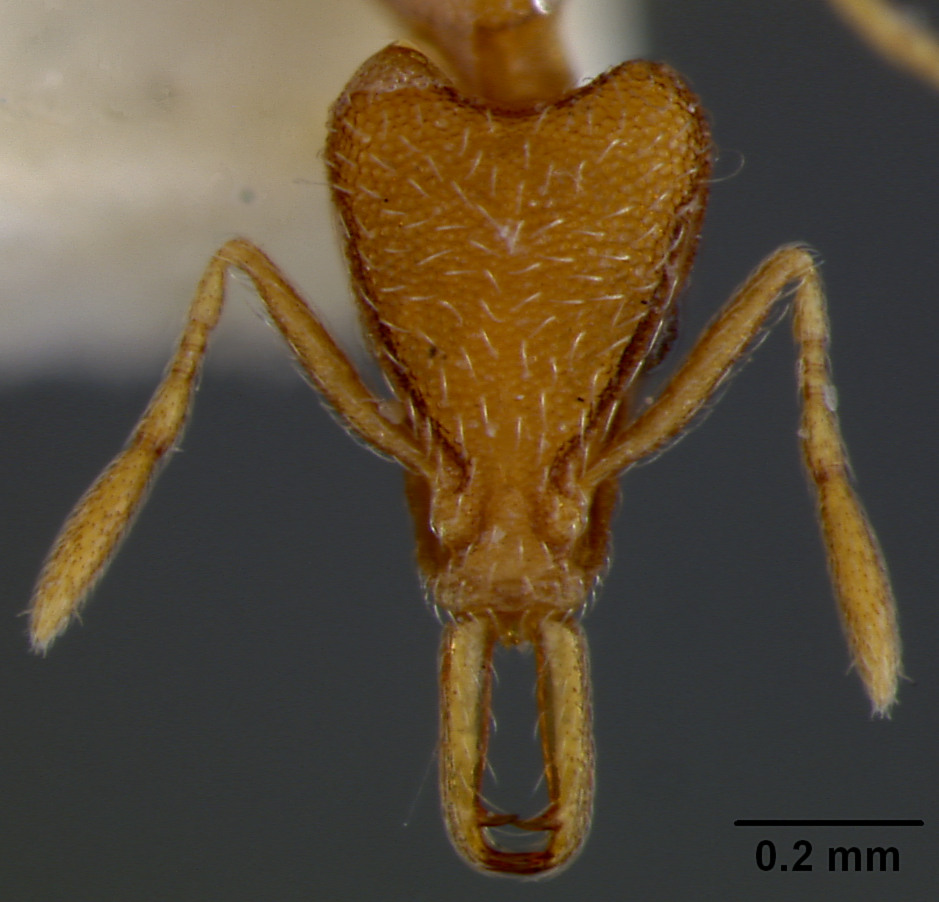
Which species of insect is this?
Strumigenys phytibia
